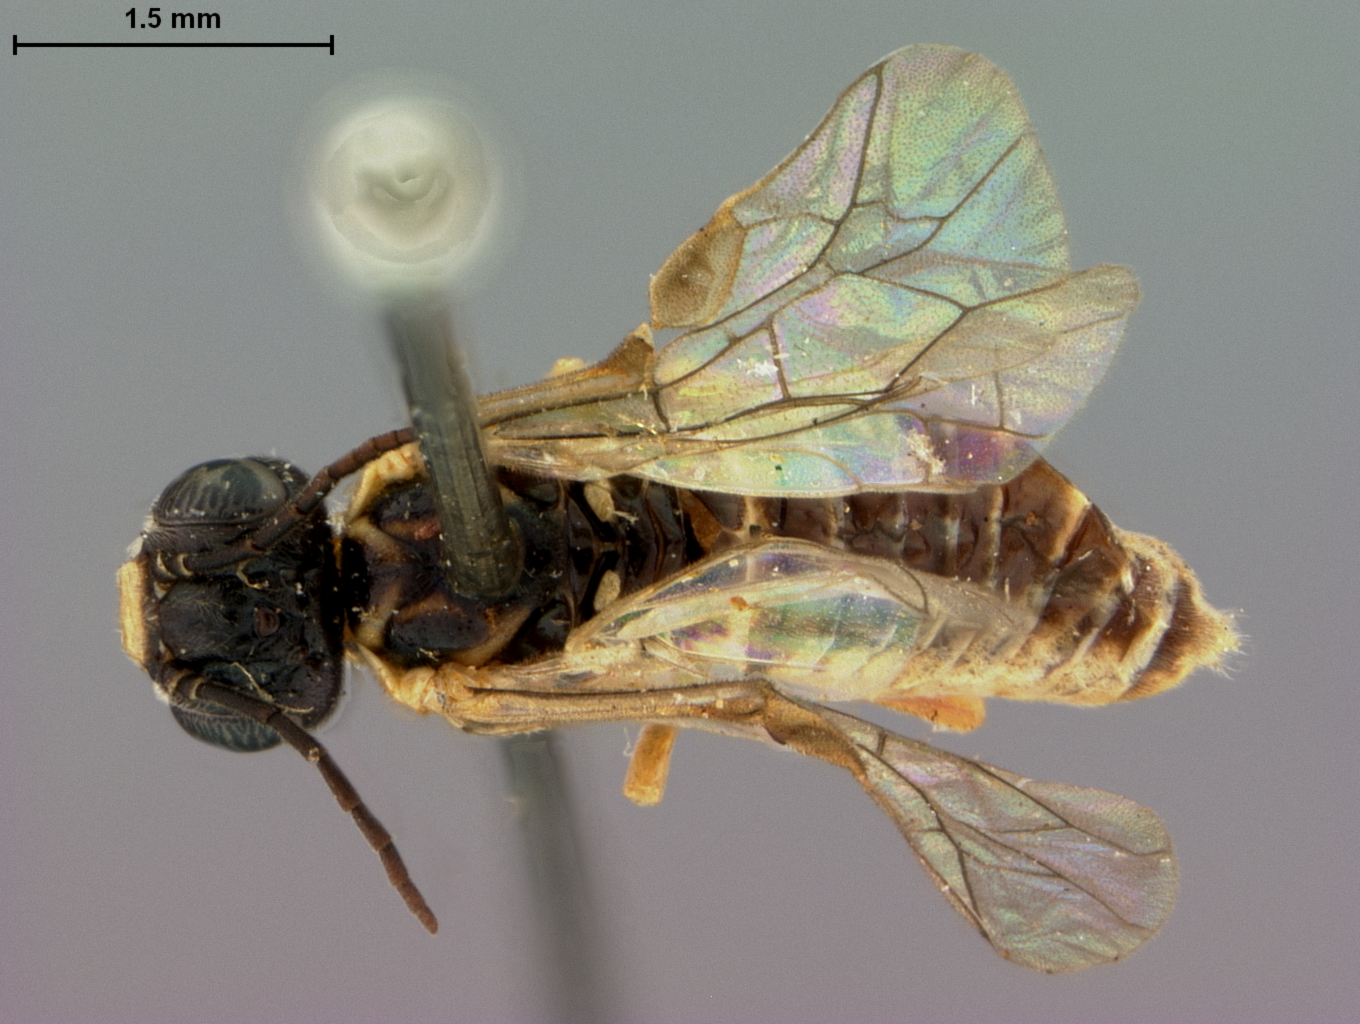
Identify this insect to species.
Periclista occidentalis
